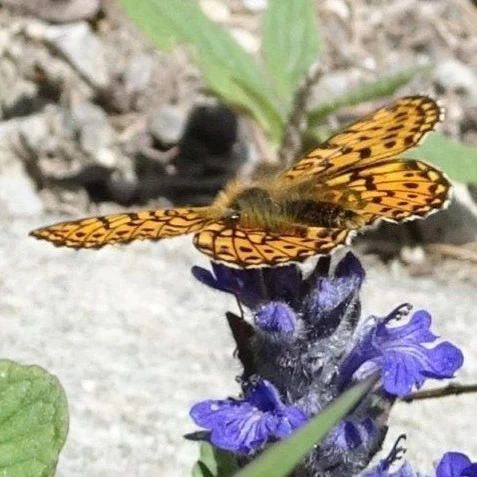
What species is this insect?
Boloria euphrosyne (also Clossiana euphrosyne)
